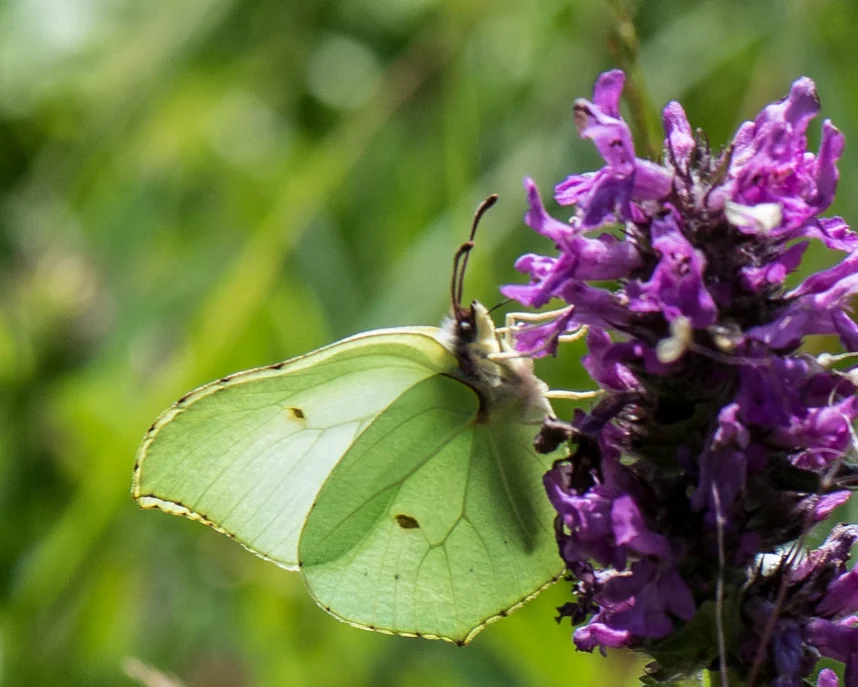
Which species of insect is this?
Gonepteryx rhamni
